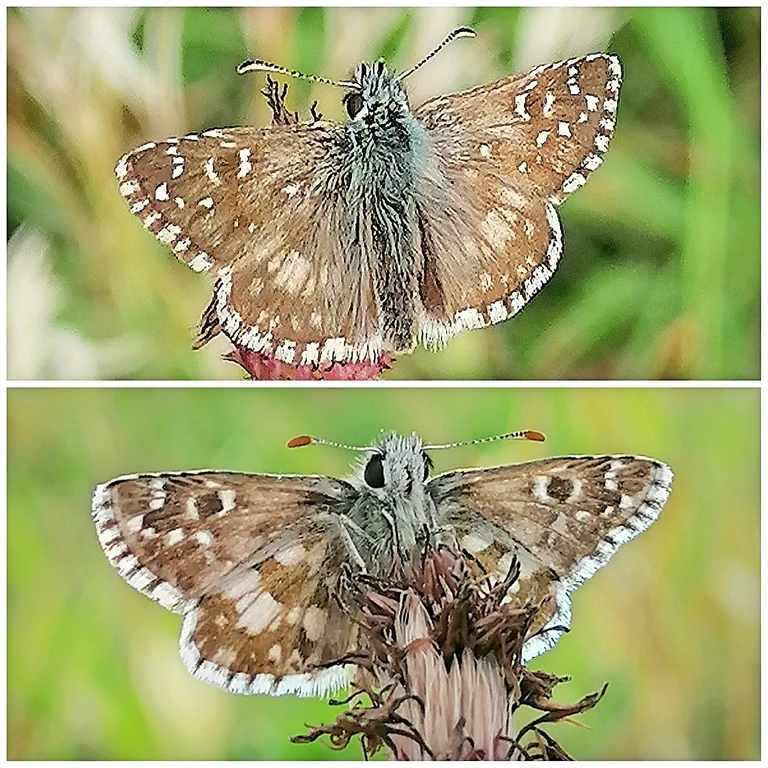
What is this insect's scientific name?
Pyrgus armoricanus
